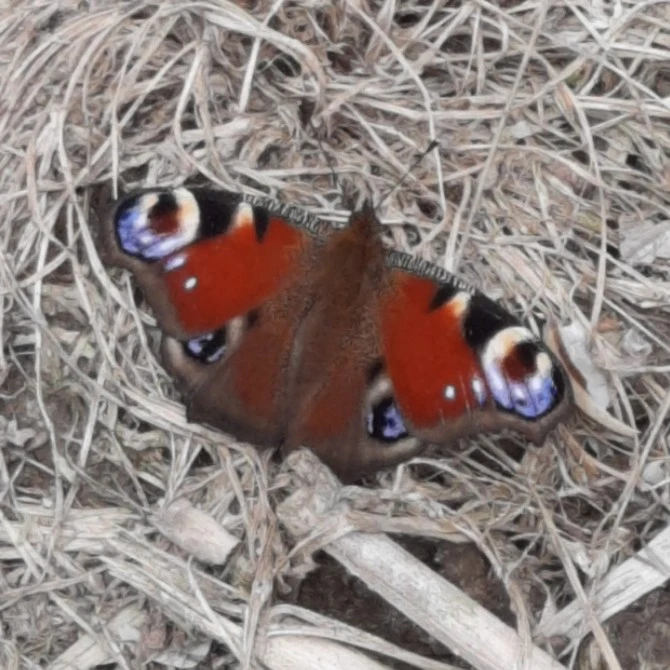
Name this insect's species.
Aglais io
